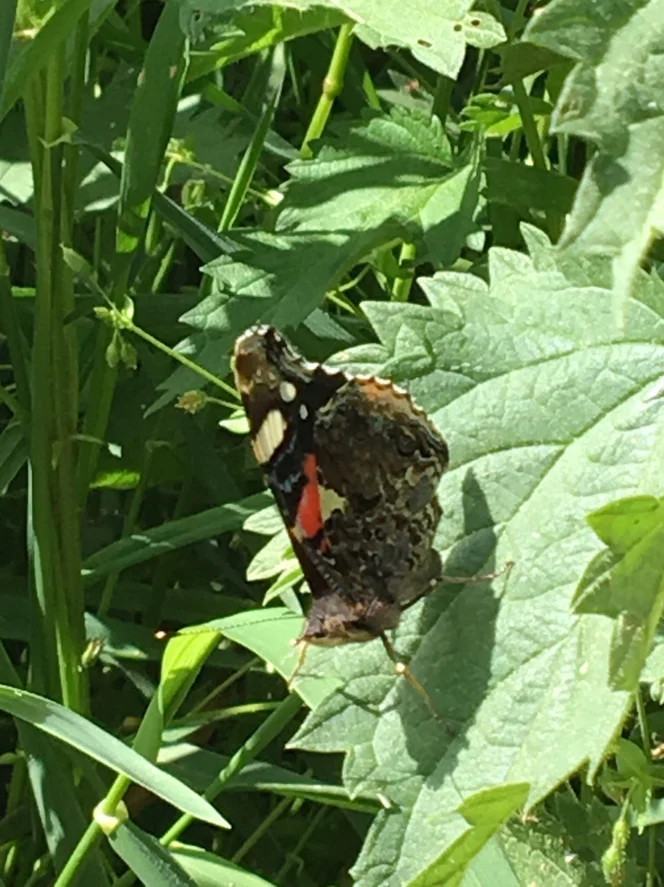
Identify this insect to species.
Vanessa atalanta
